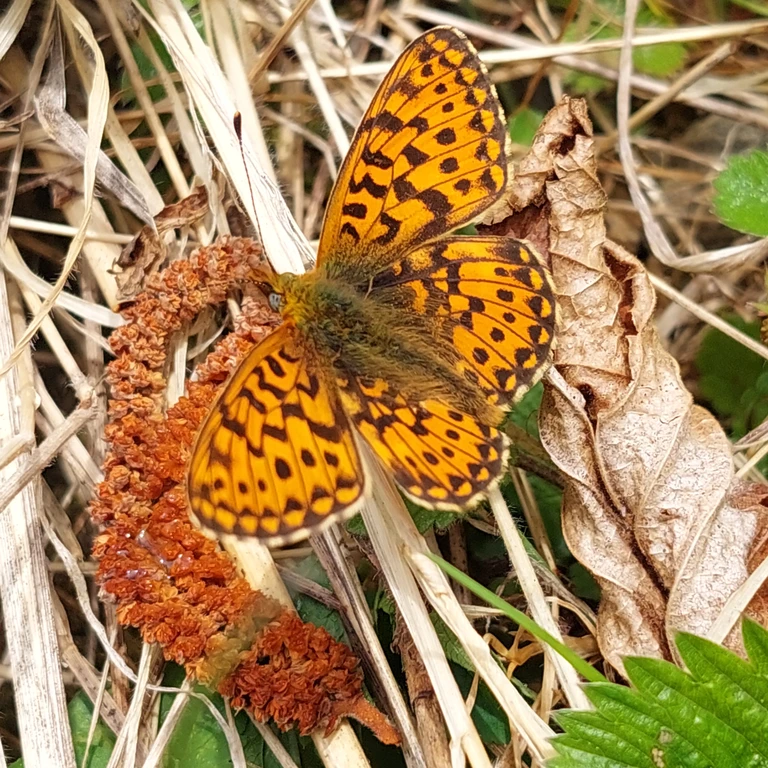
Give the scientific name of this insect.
Boloria euphrosyne (also Clossiana euphrosyne)
